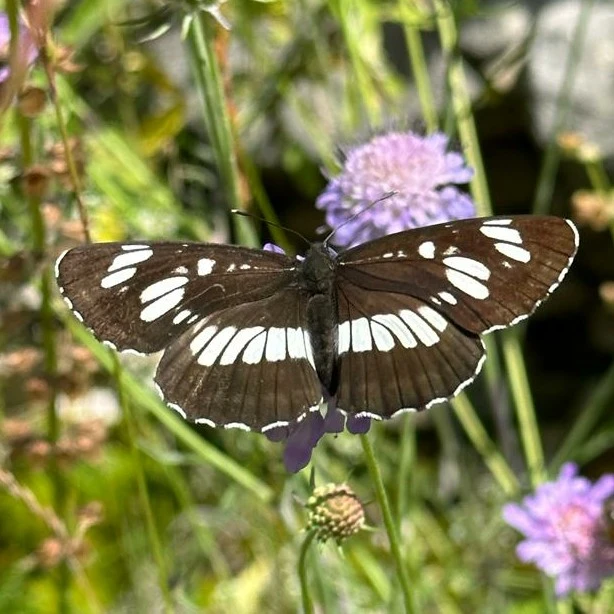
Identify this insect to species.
Neptis rivularis
